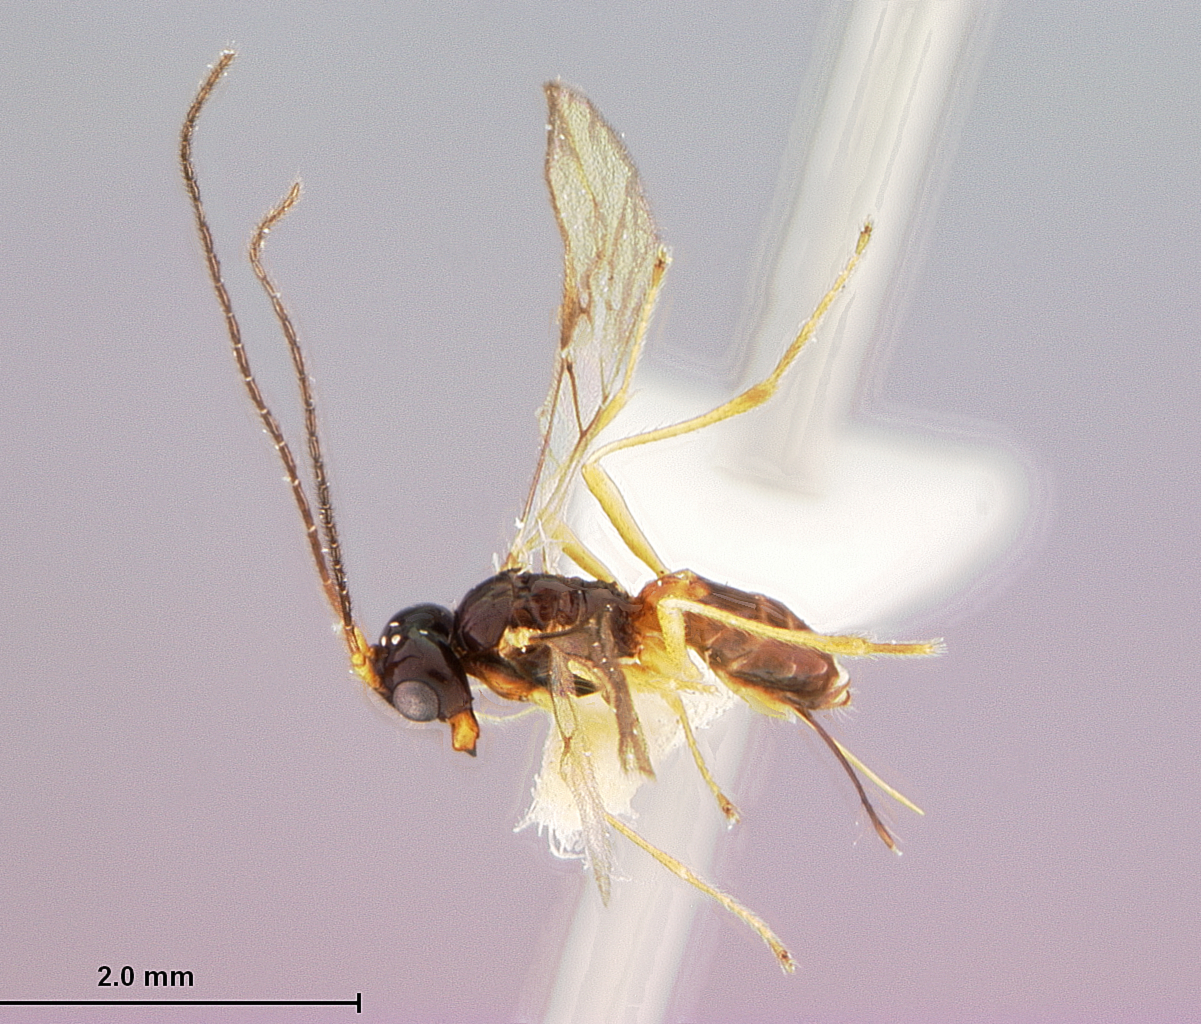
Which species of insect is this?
Aphaereta dipterica
